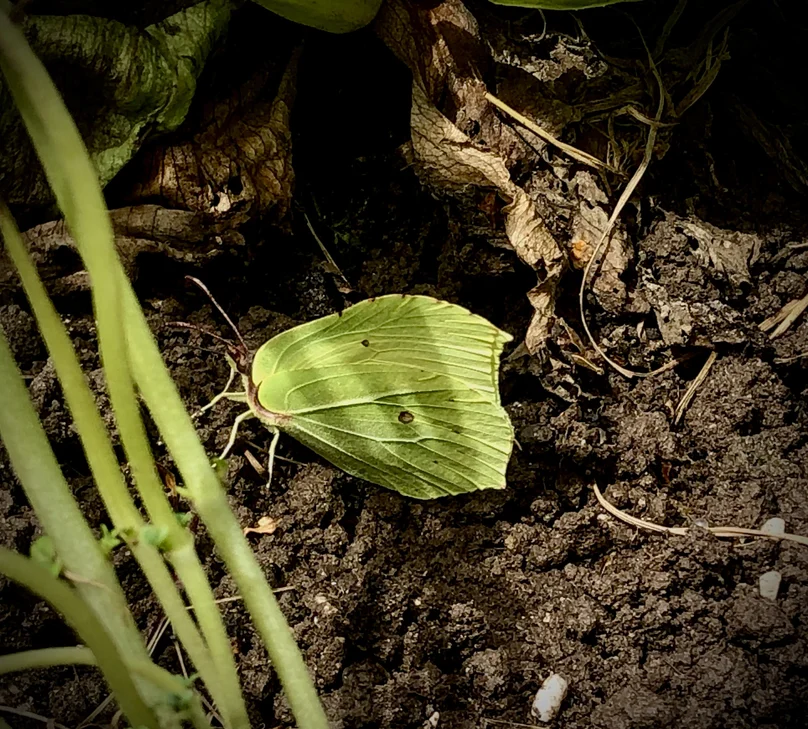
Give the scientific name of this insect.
Gonepteryx rhamni
